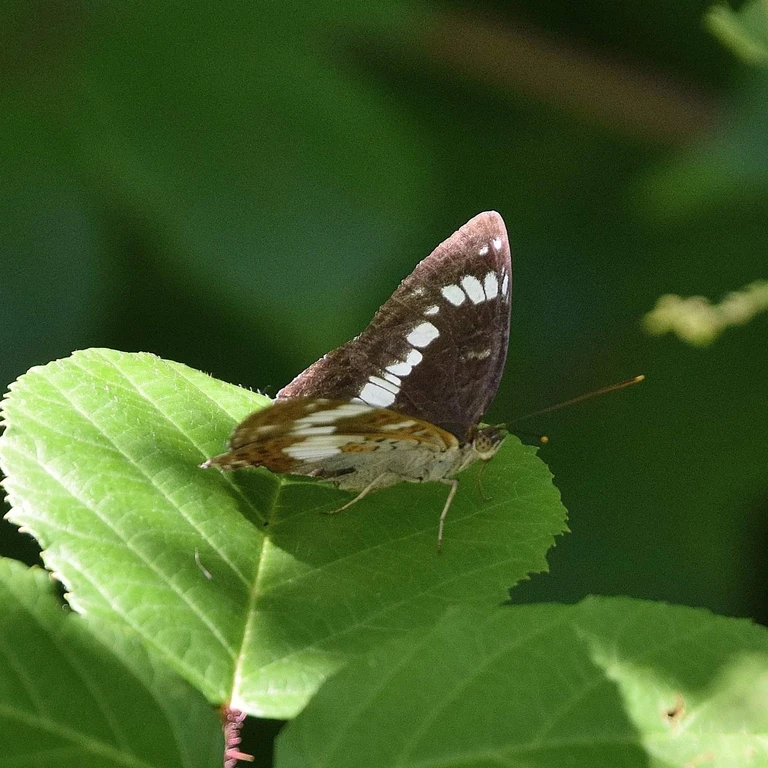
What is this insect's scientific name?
Limenitis camilla (also Ladoga camilla)
